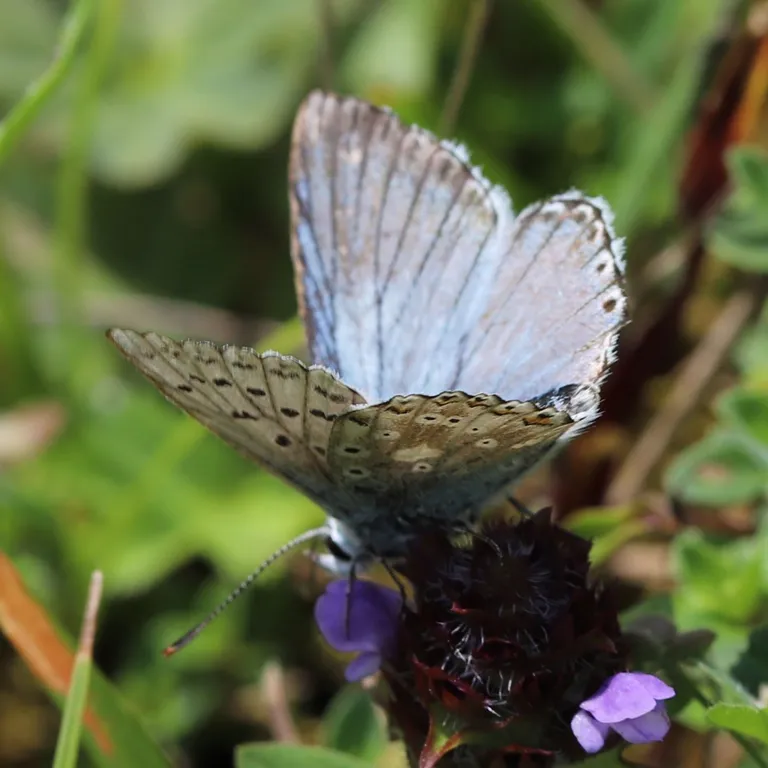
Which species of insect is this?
Lysandra coridon
